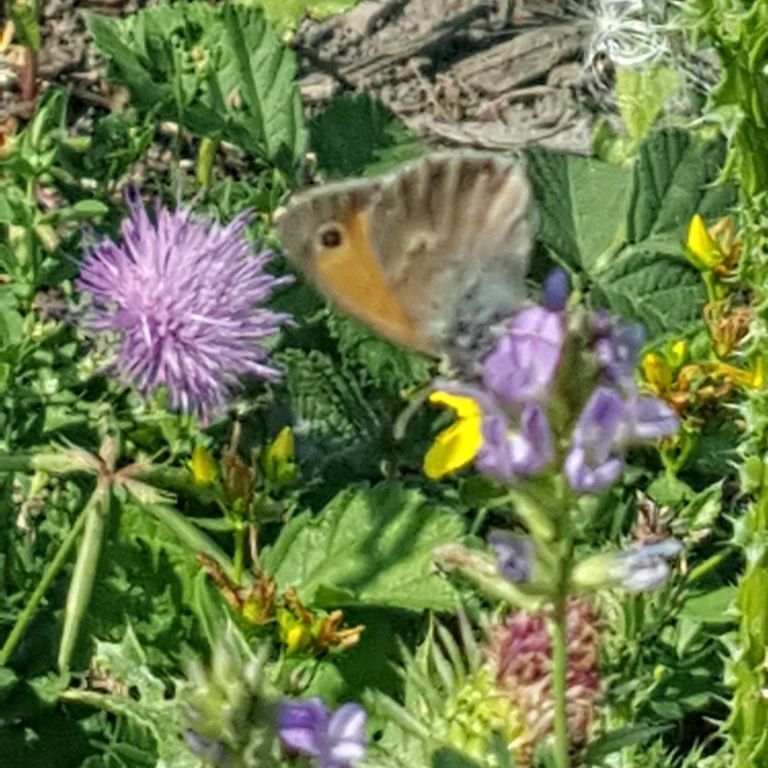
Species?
Coenonympha pamphilus
